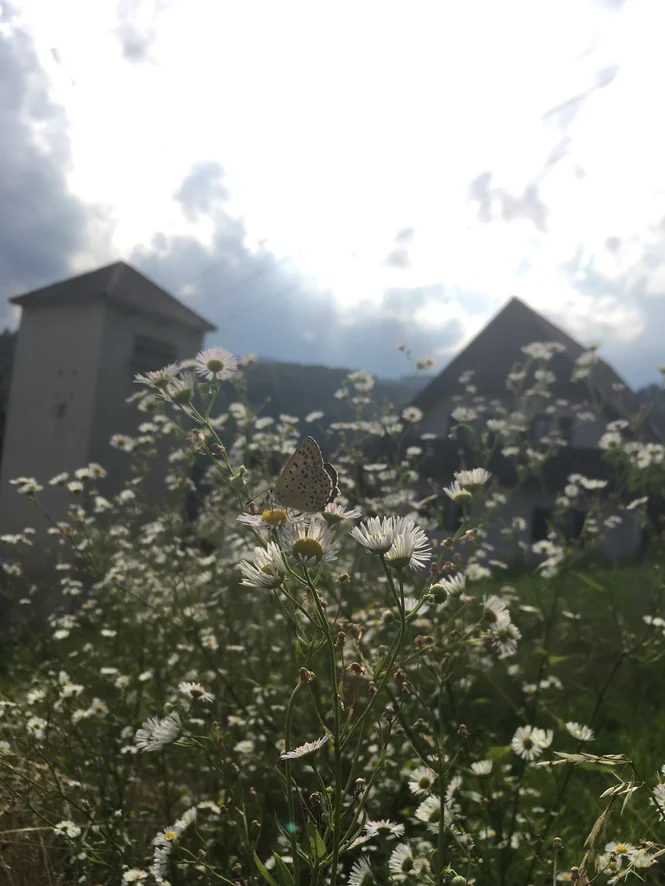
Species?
Lycaena tityrus (also Loweia tityrus)
